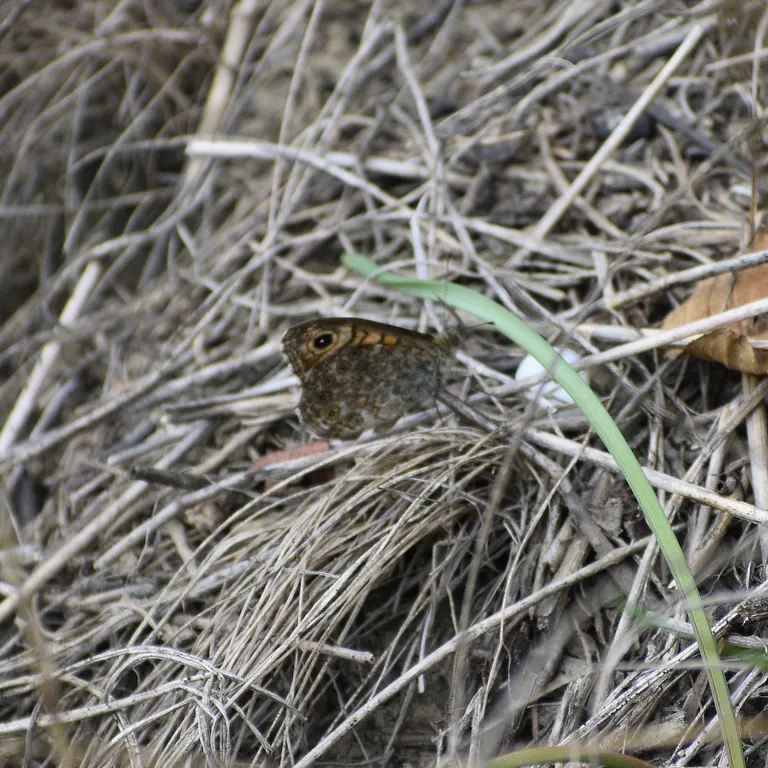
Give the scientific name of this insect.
Lasiommata megera (also Pararge megera)
